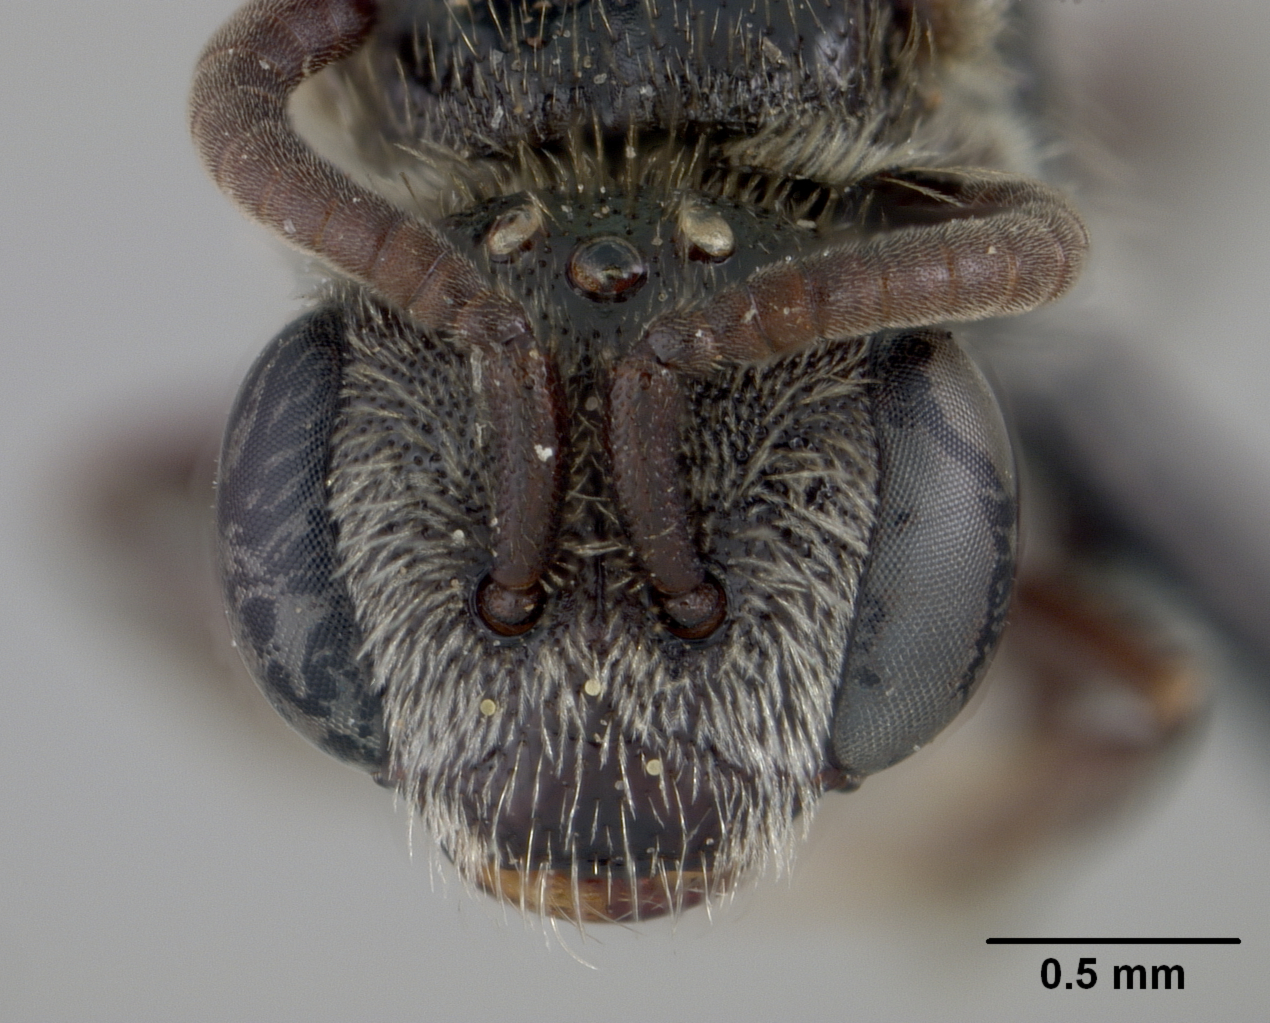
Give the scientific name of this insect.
Sphecodes nitidissimus
